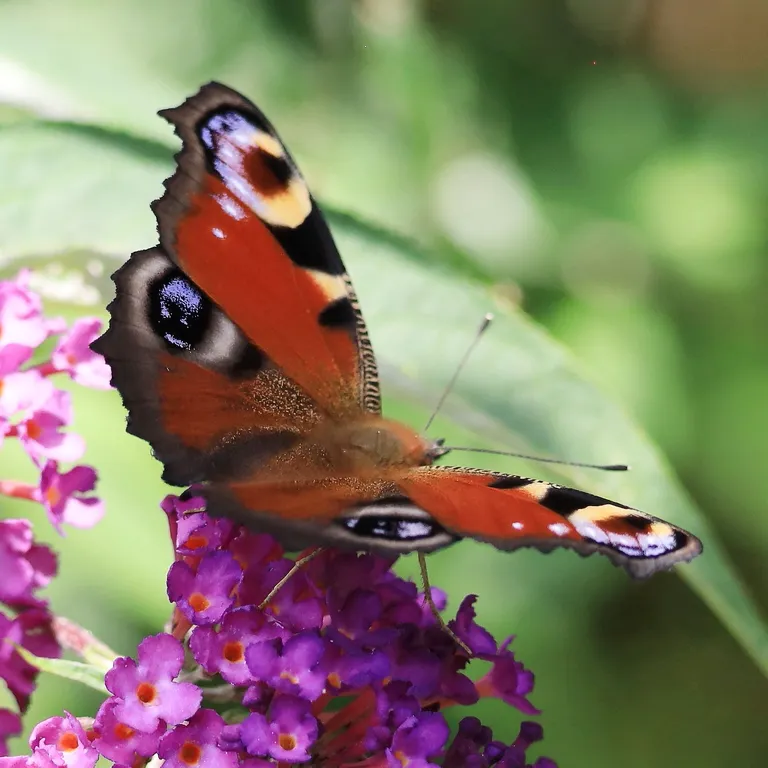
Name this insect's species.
Aglais io
